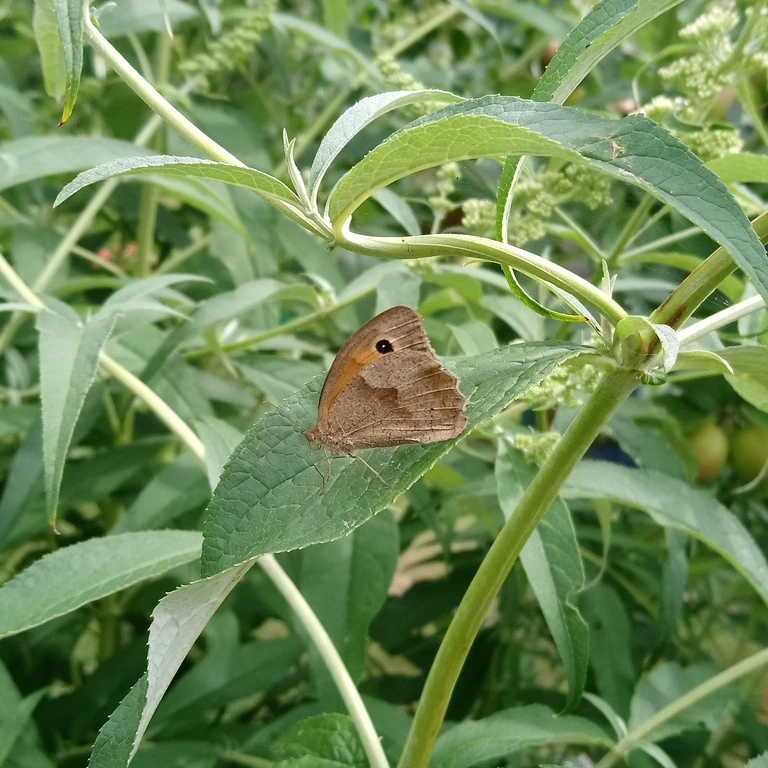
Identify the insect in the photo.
Maniola jurtina
